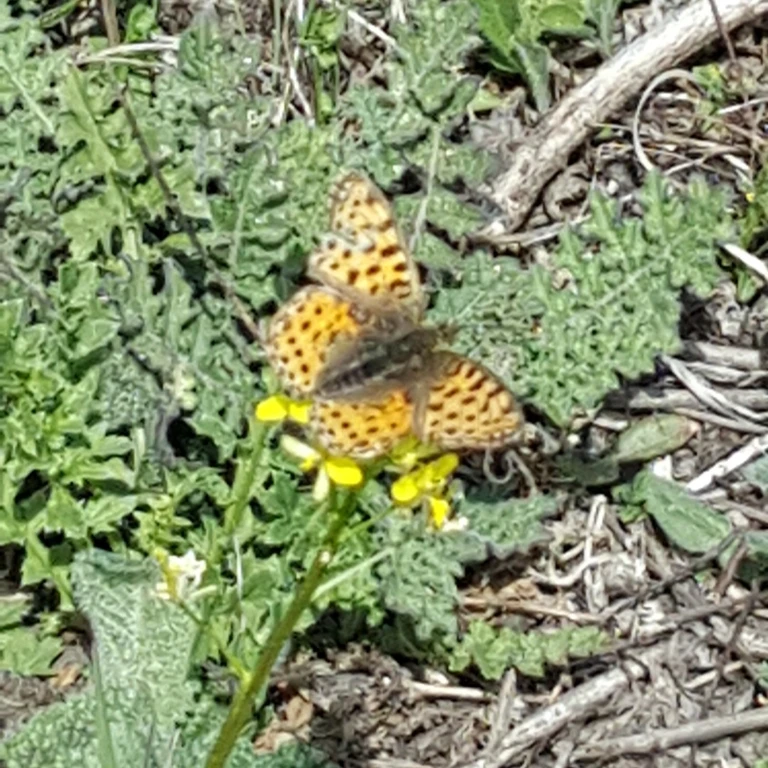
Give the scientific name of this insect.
Issoria lathonia
